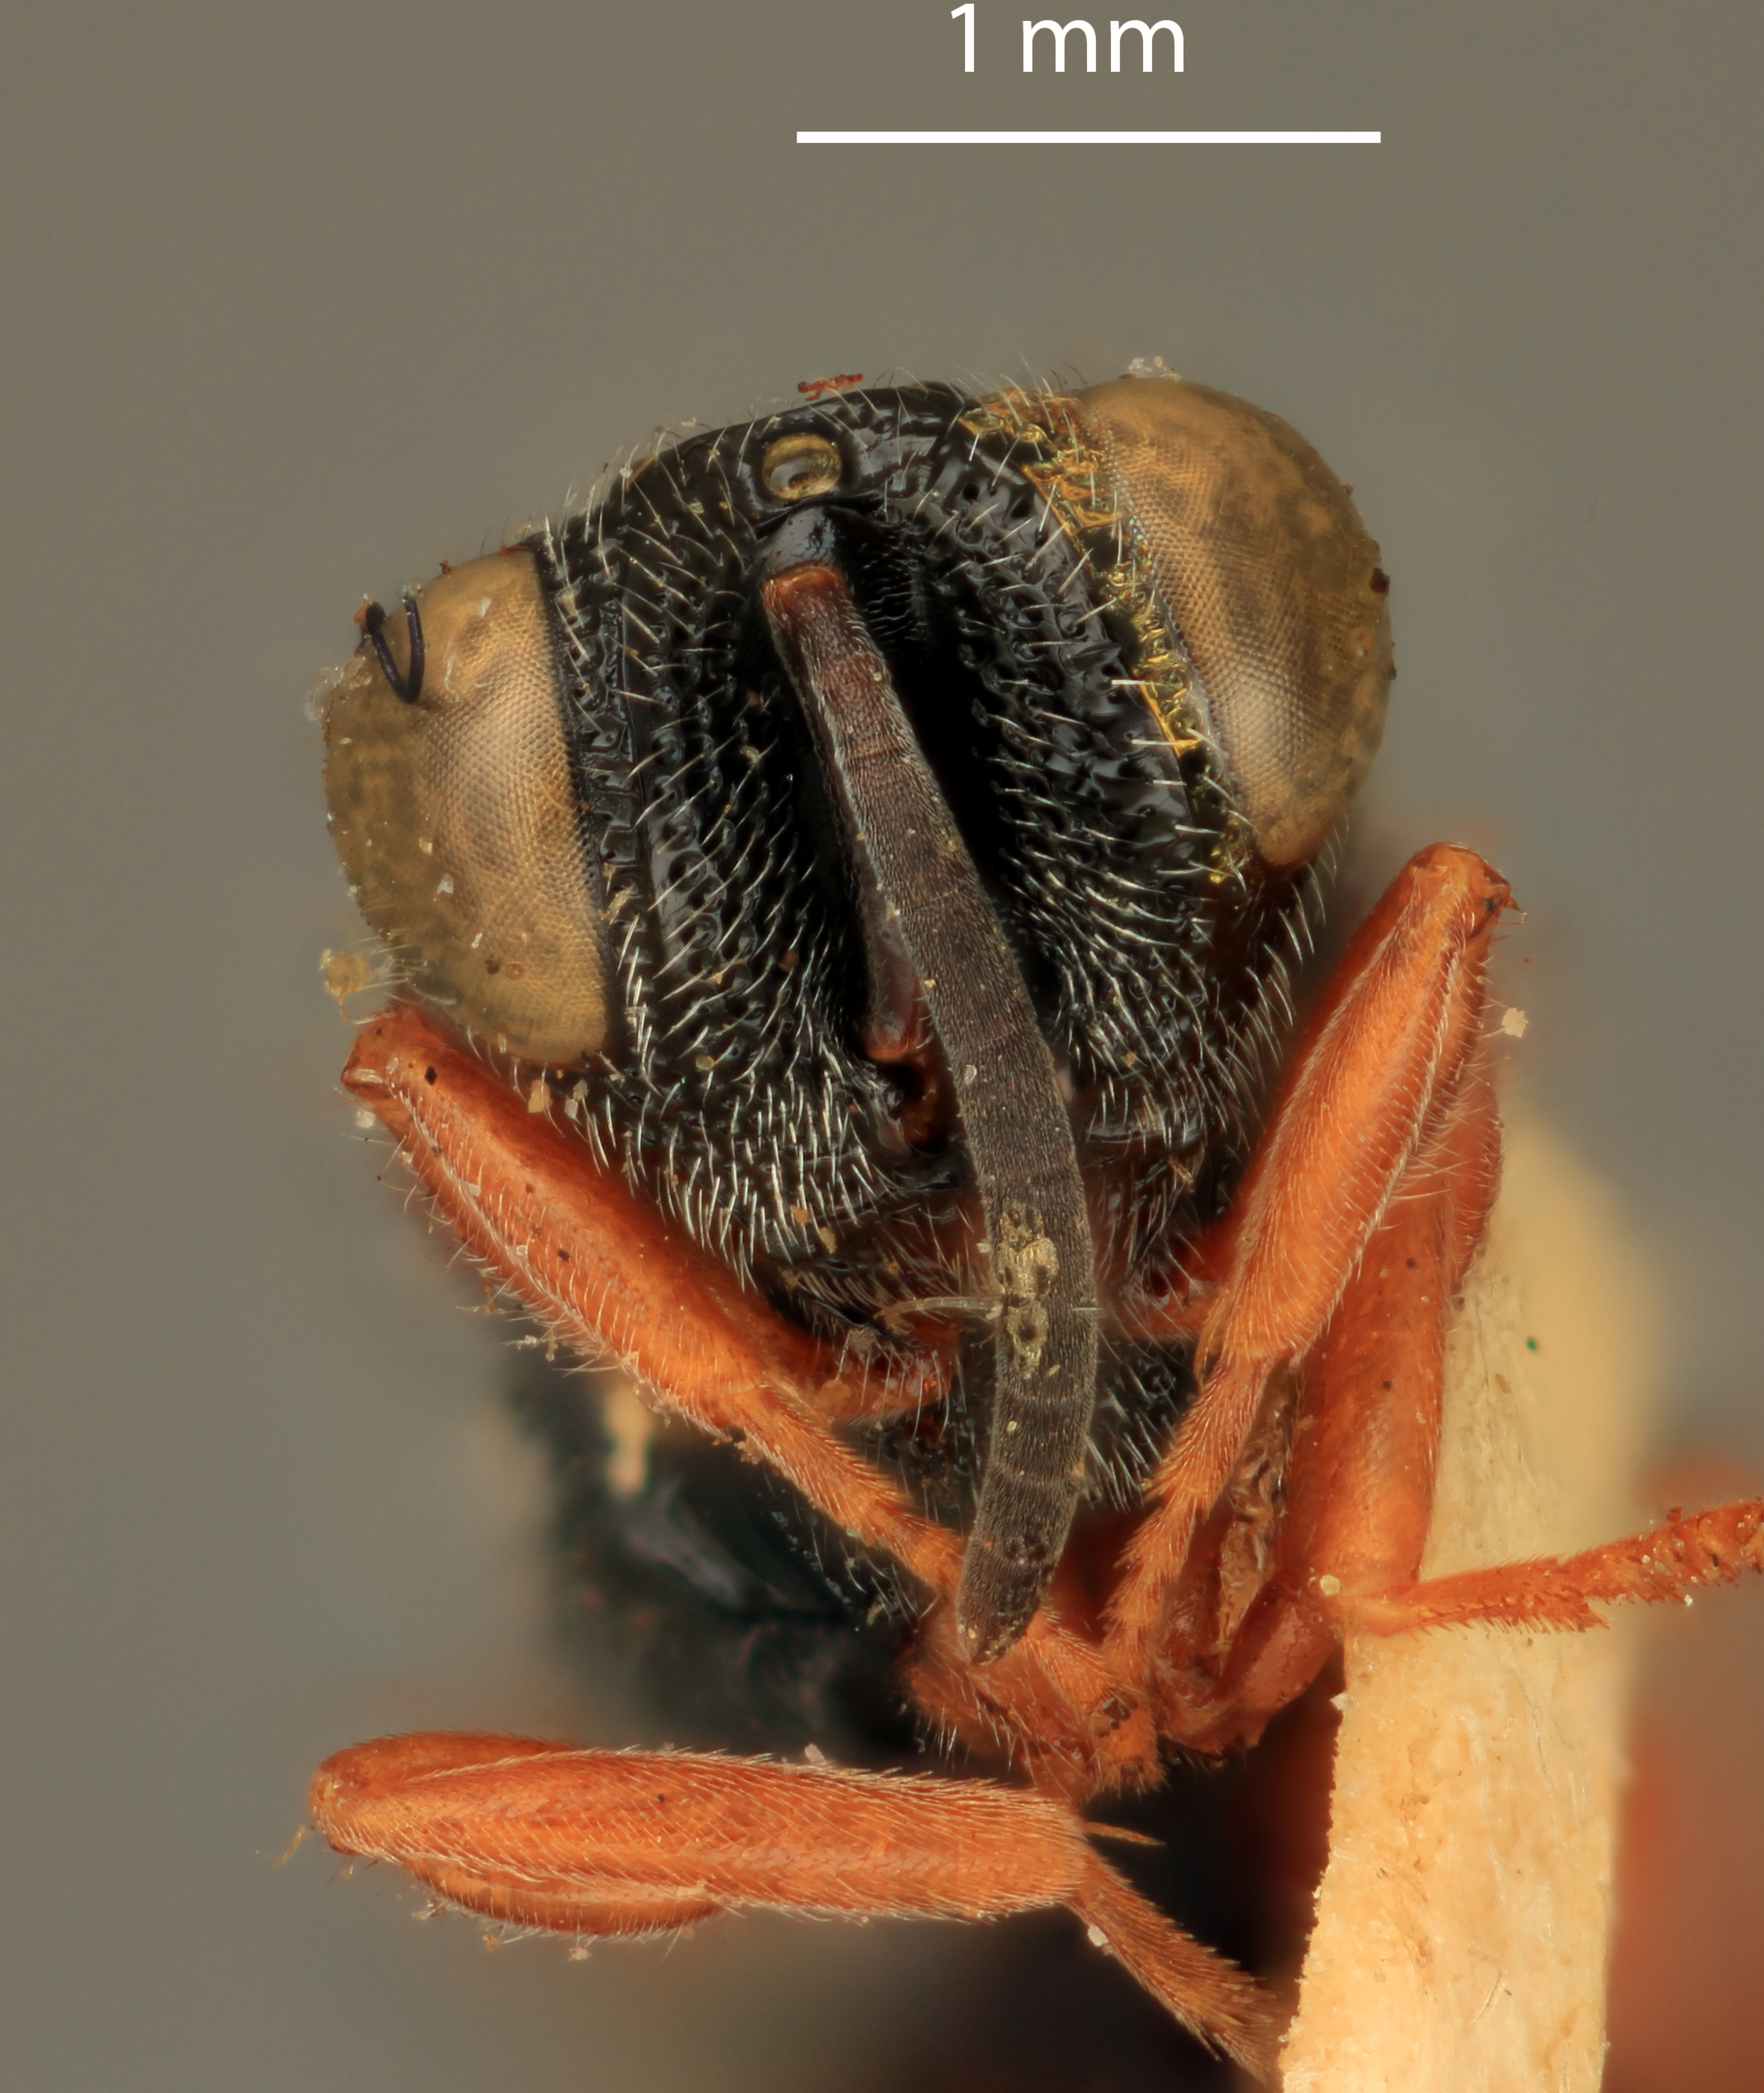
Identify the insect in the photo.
Stomatoceras carlylei
